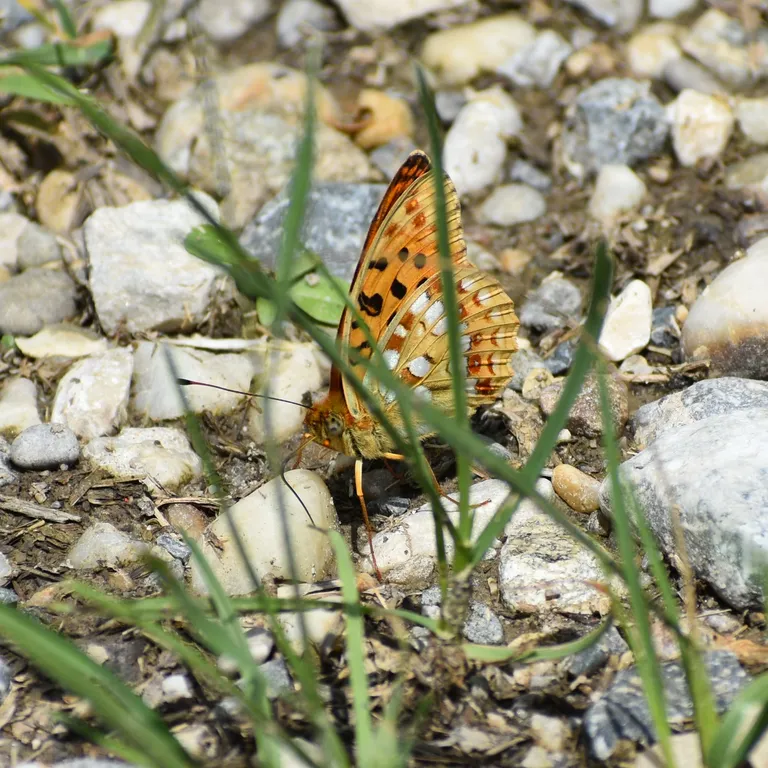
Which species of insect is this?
Fabriciana adippe
